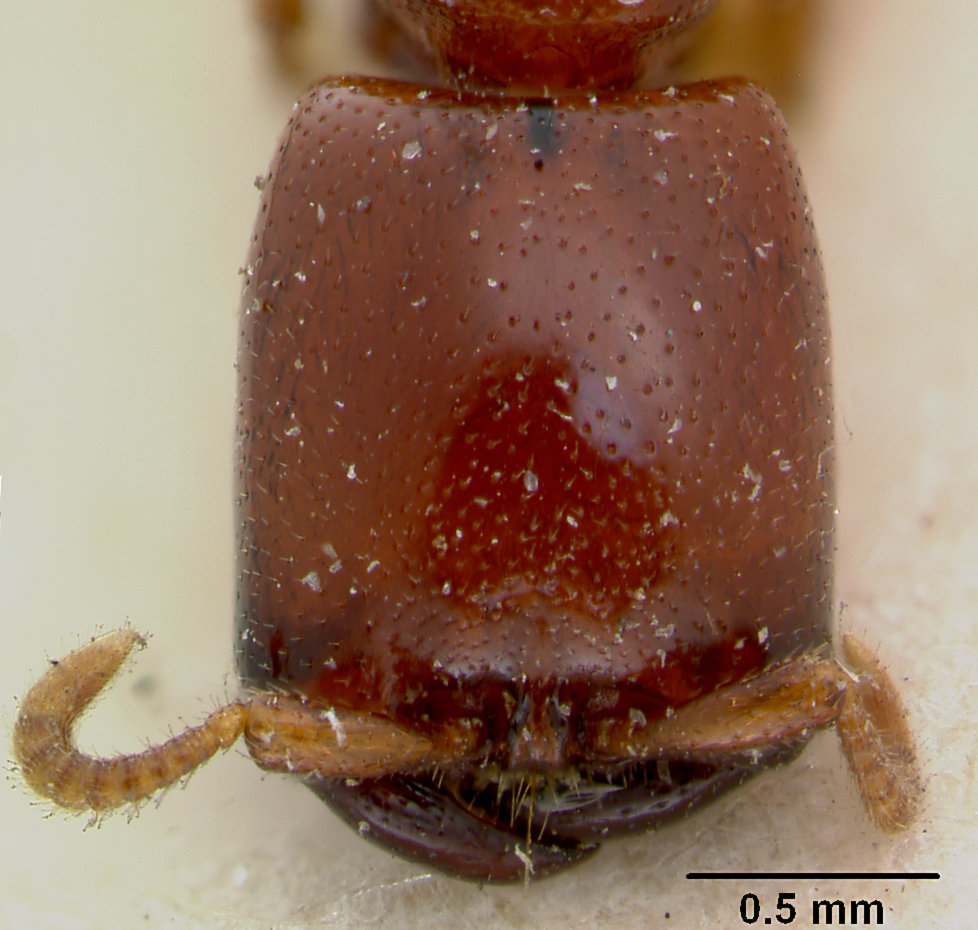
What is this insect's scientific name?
Dorylus spininodis
